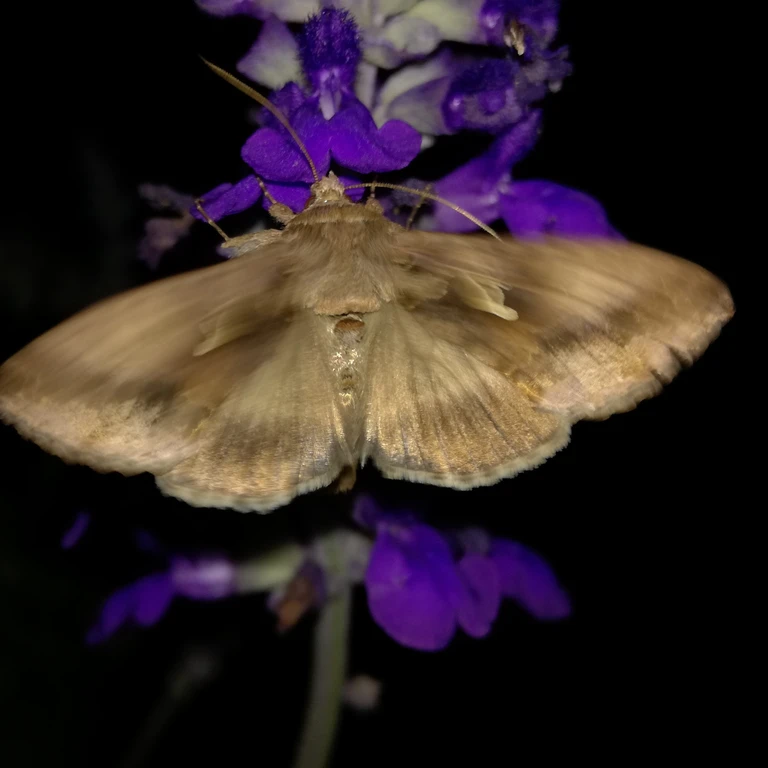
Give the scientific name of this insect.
Autographa gamma
